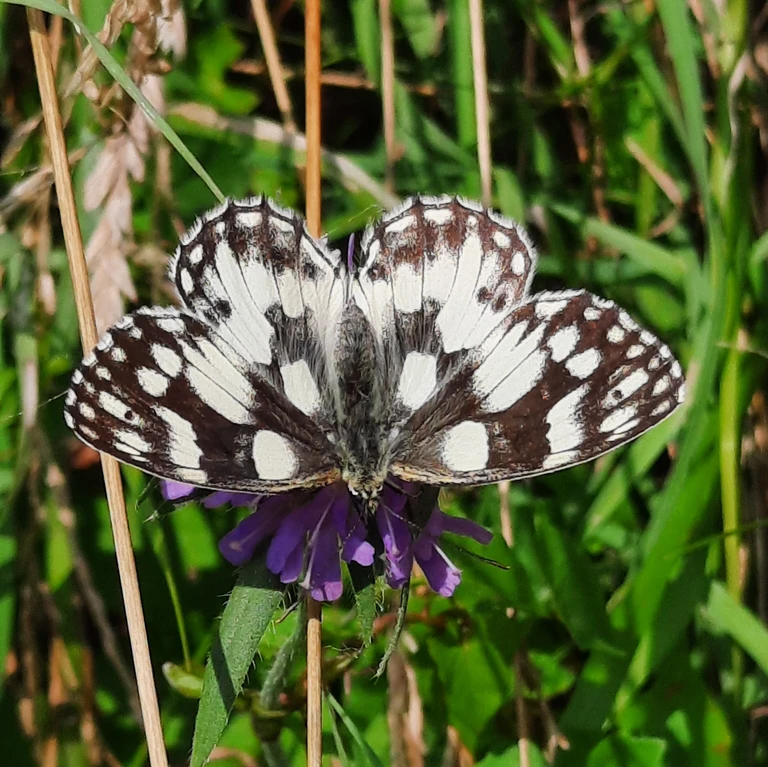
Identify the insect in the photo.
Melanargia galathea
